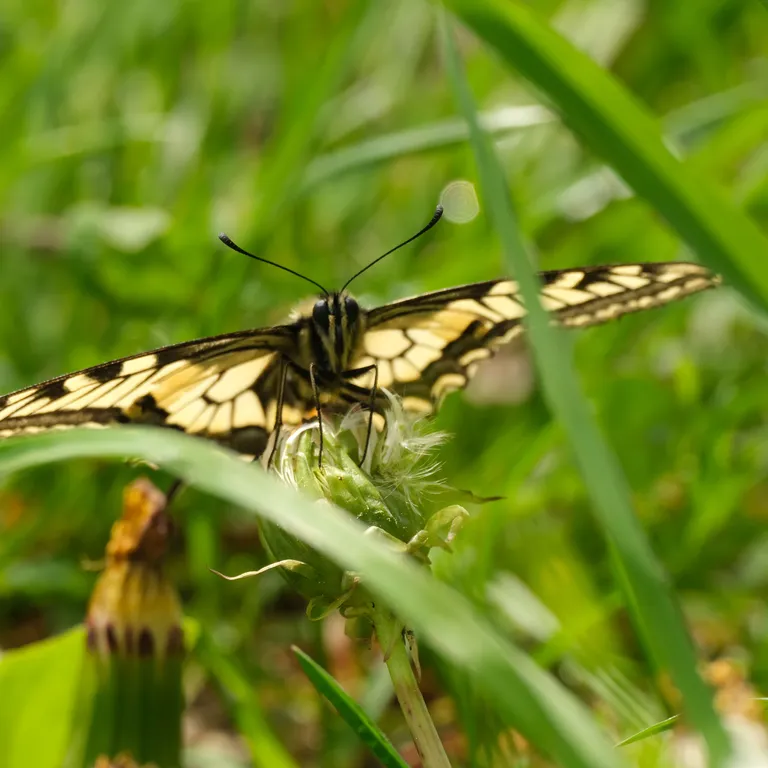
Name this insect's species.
Papilio machaon
